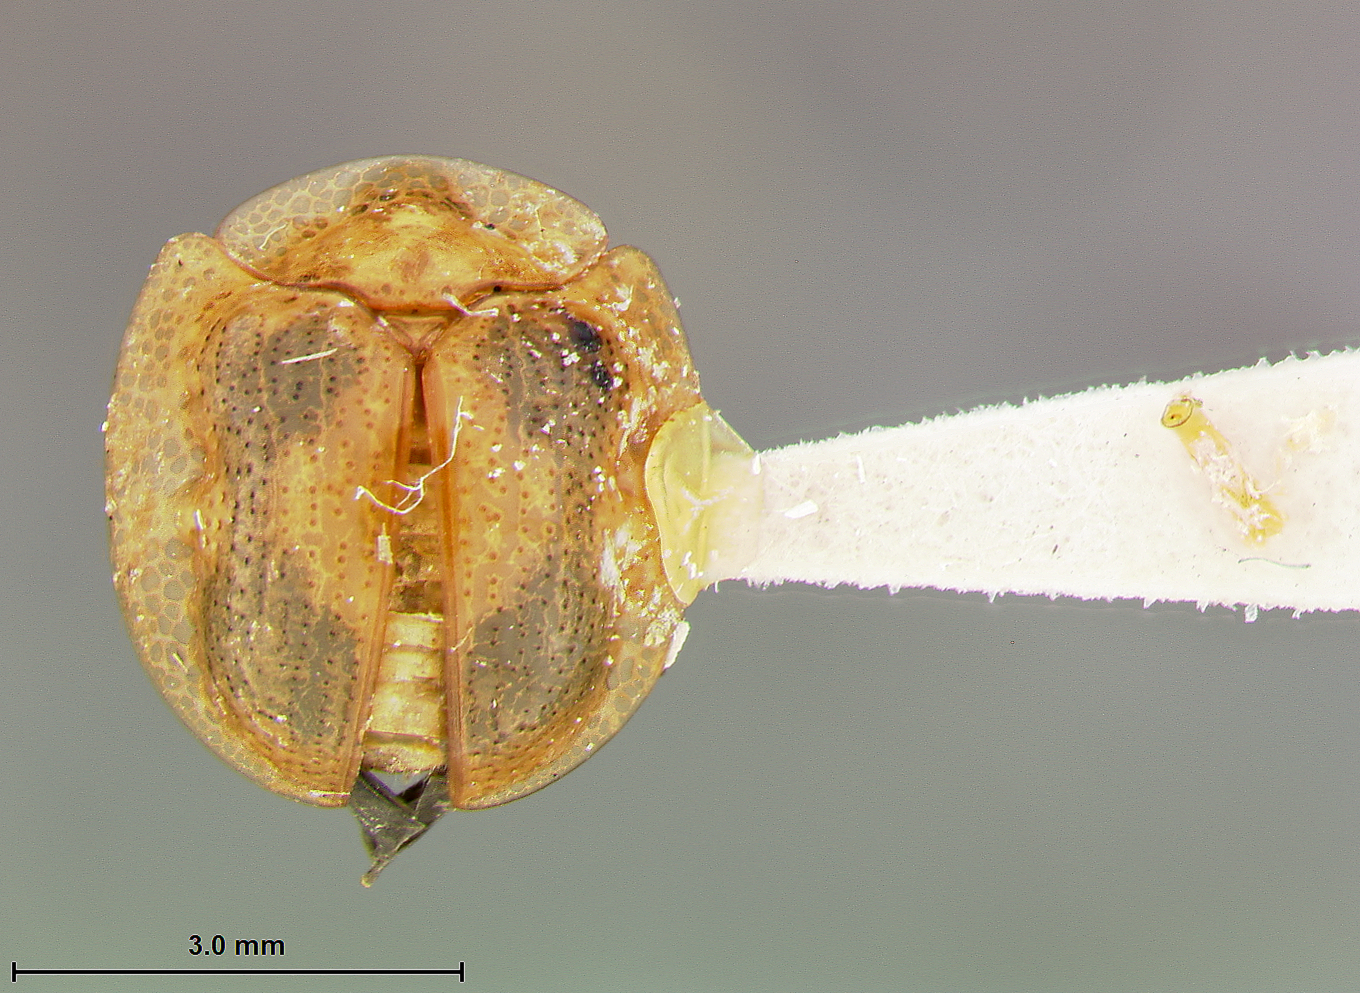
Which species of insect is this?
Metriona quadrisignata
